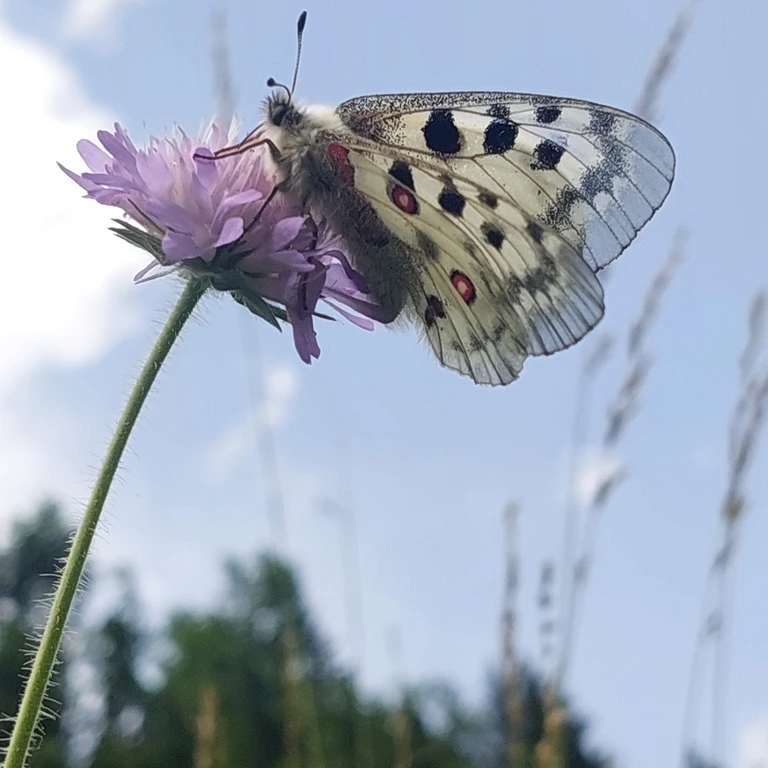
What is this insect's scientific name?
Parnassius apollo
